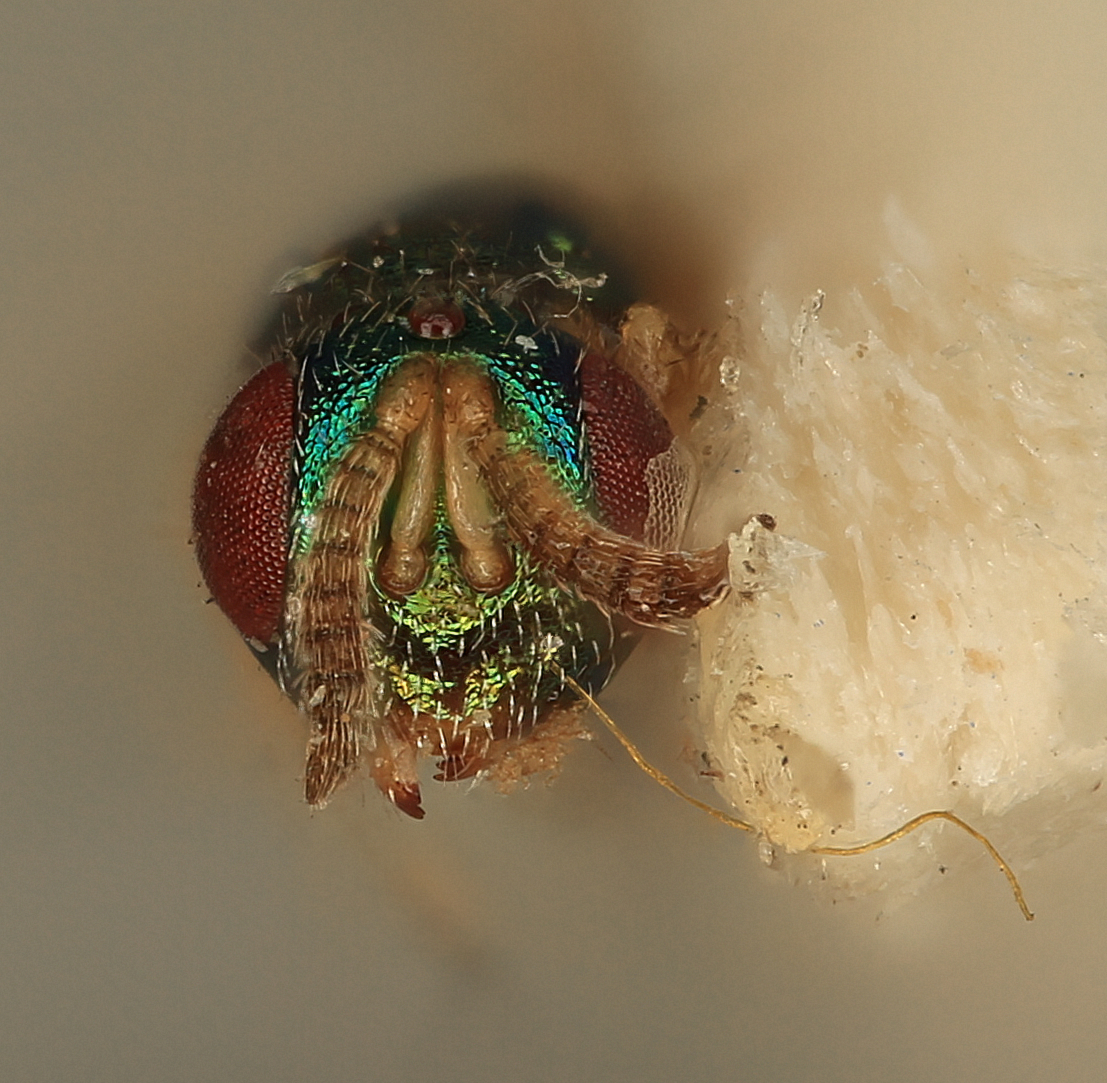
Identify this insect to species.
Torymus ventralis
